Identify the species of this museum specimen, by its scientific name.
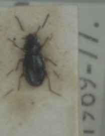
Bembidion gilvipes
